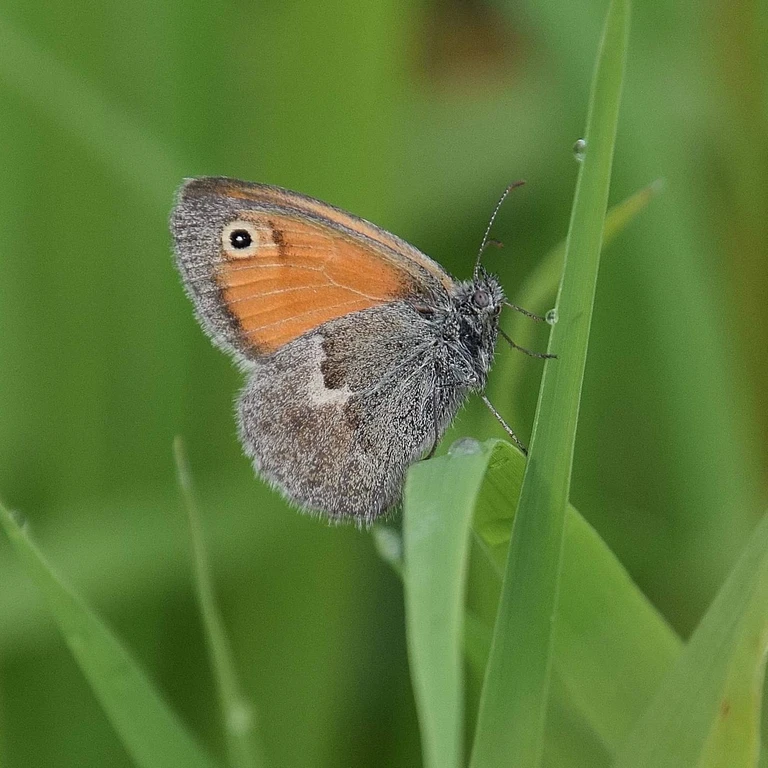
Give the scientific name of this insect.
Coenonympha pamphilus
